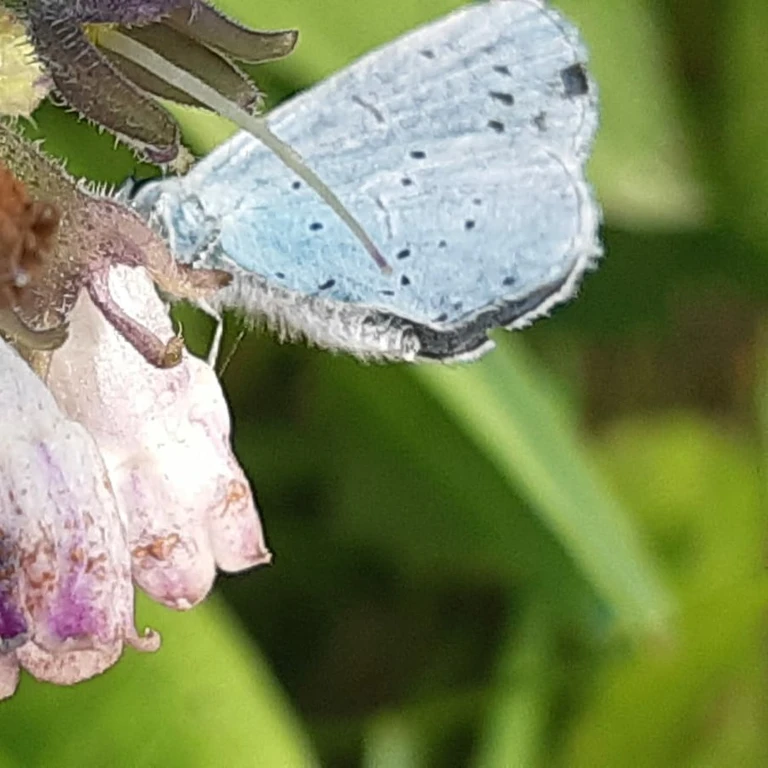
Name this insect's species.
Celastrina argiolus
